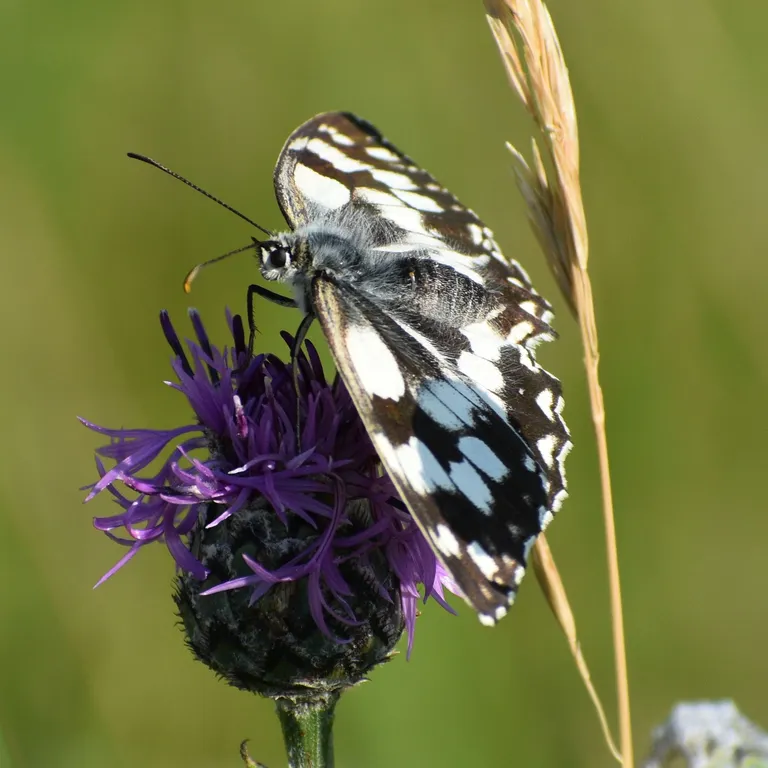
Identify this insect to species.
Melanargia galathea
